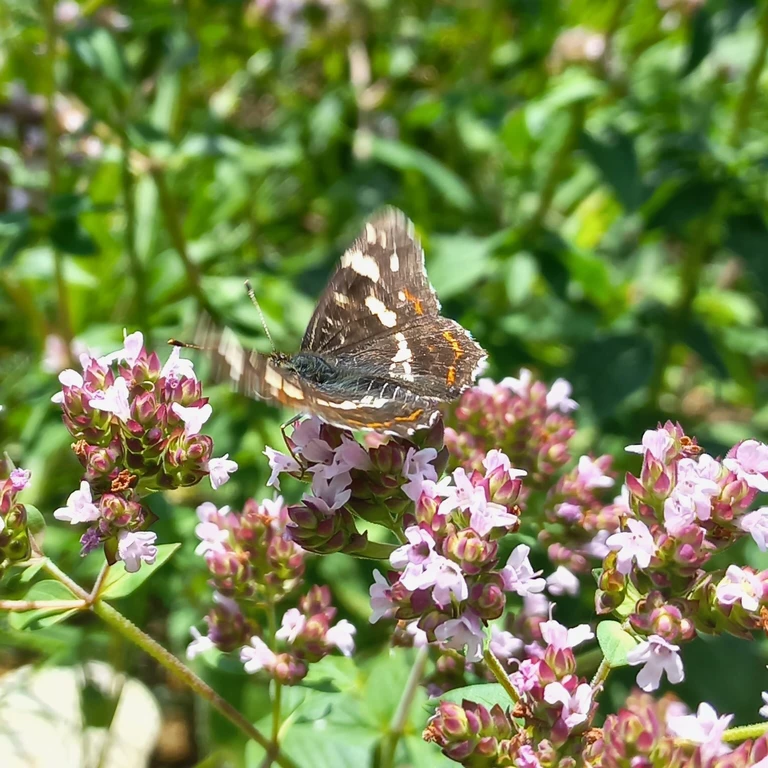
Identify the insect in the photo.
Araschnia levana
